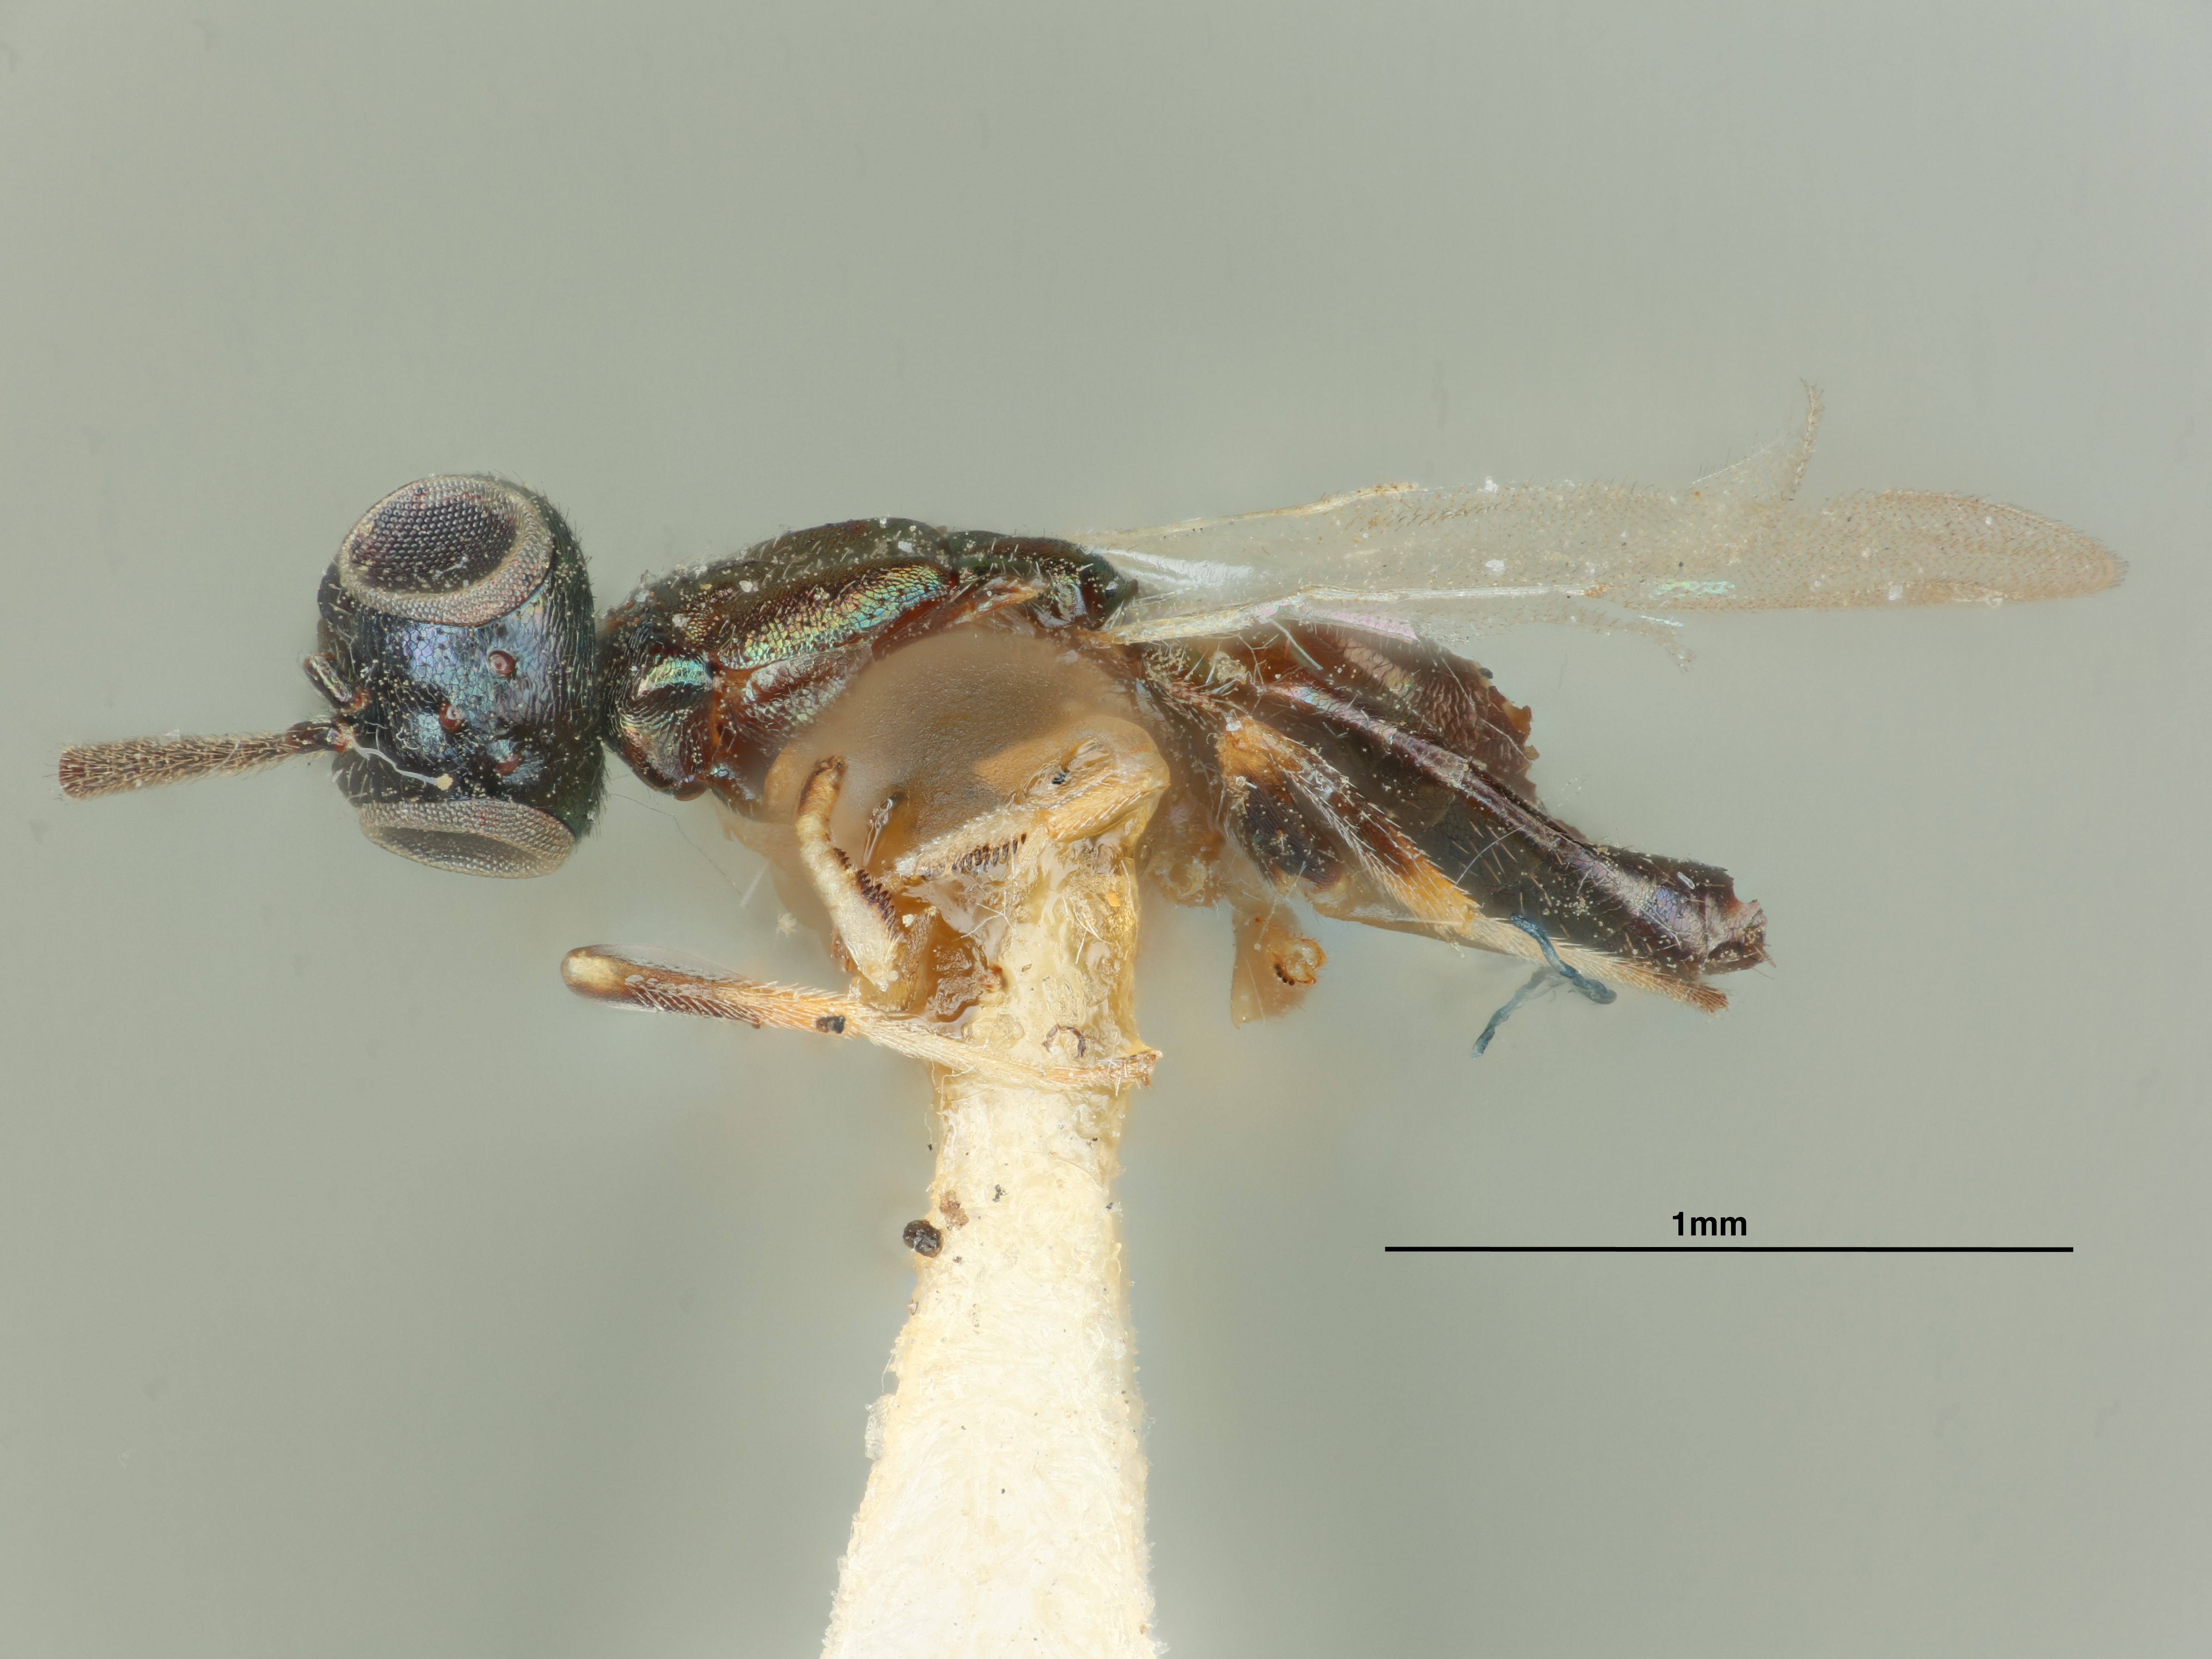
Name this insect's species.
Eupelmus rosae
